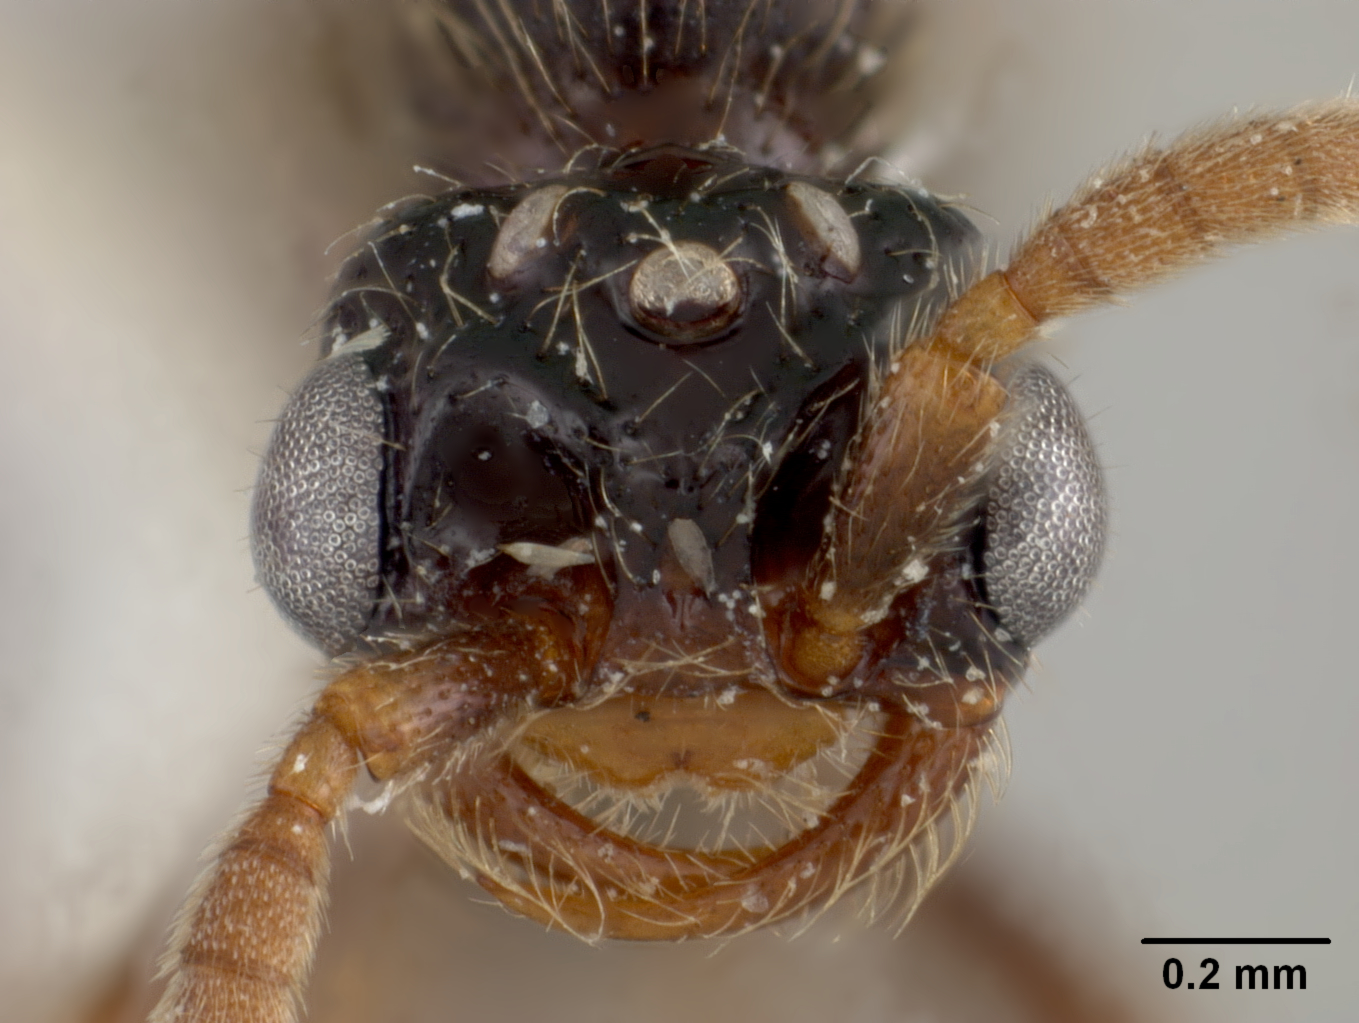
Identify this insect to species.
Neivamyrmex baylori
